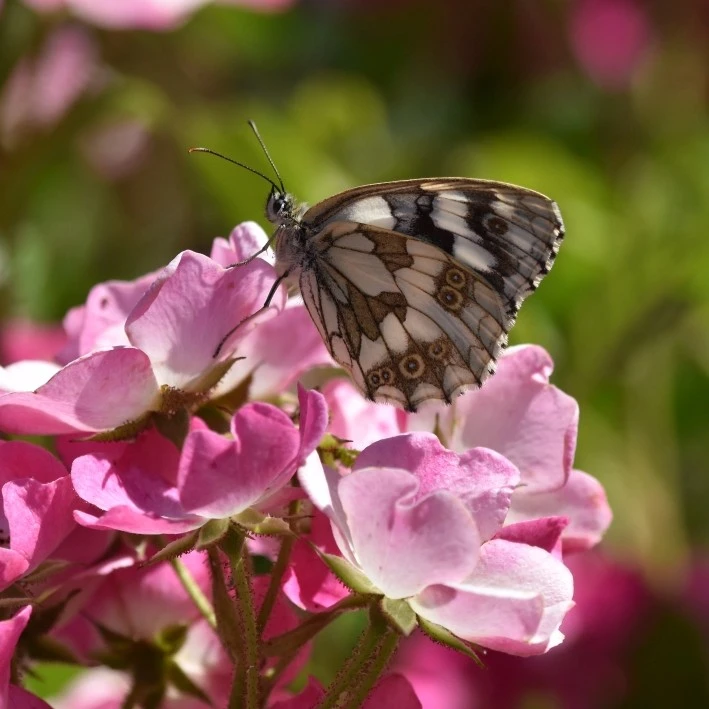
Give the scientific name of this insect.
Melanargia galathea
